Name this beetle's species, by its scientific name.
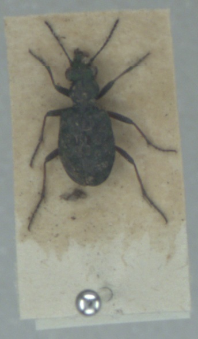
Elaphrus riparius
